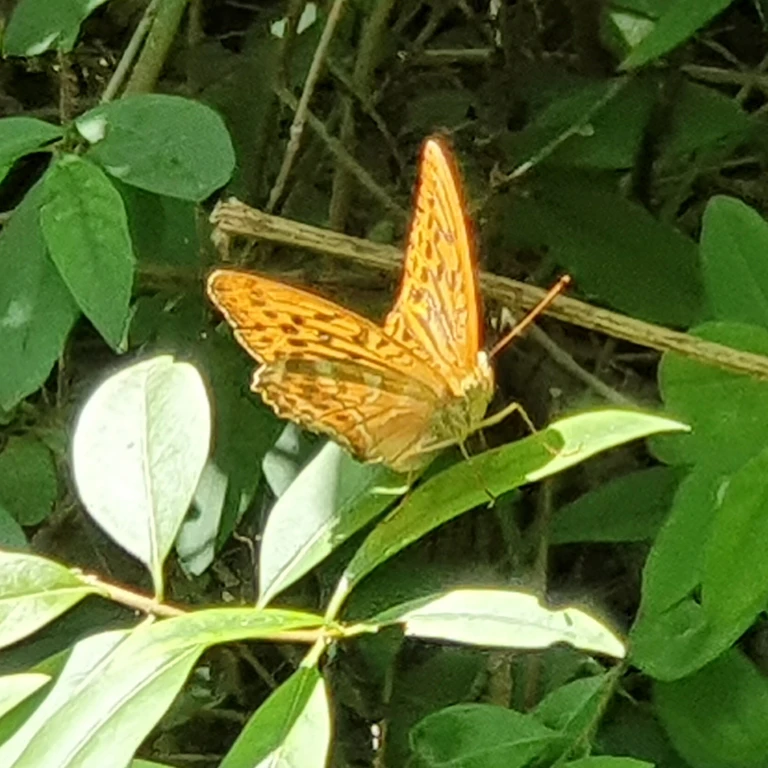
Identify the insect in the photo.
Argynnis paphia
